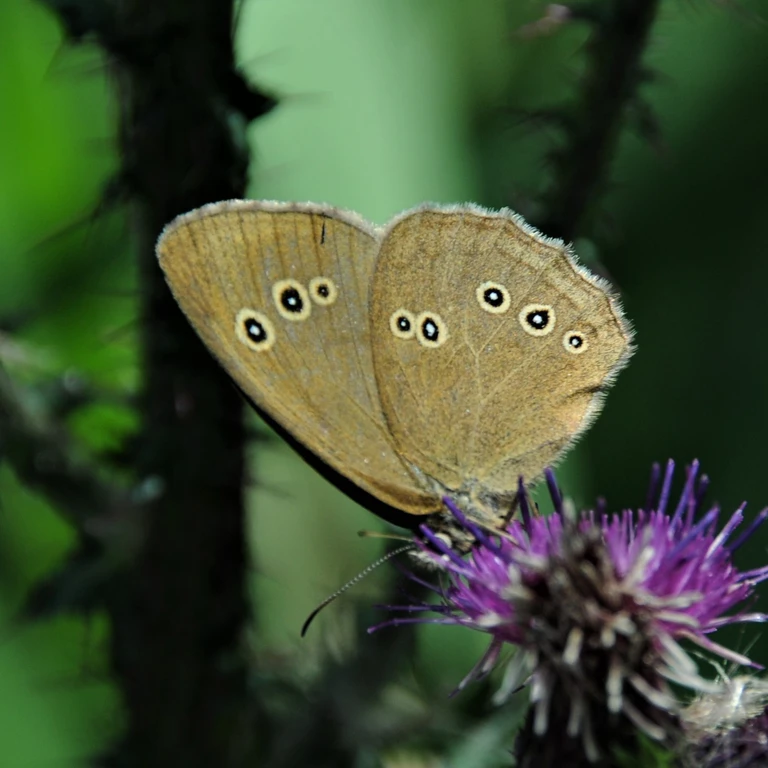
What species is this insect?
Aphantopus hyperantus
